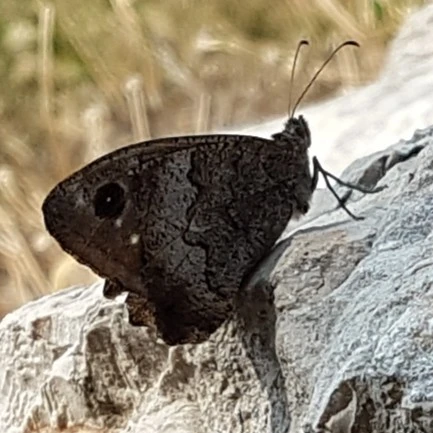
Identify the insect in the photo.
Hipparchia statilinus
